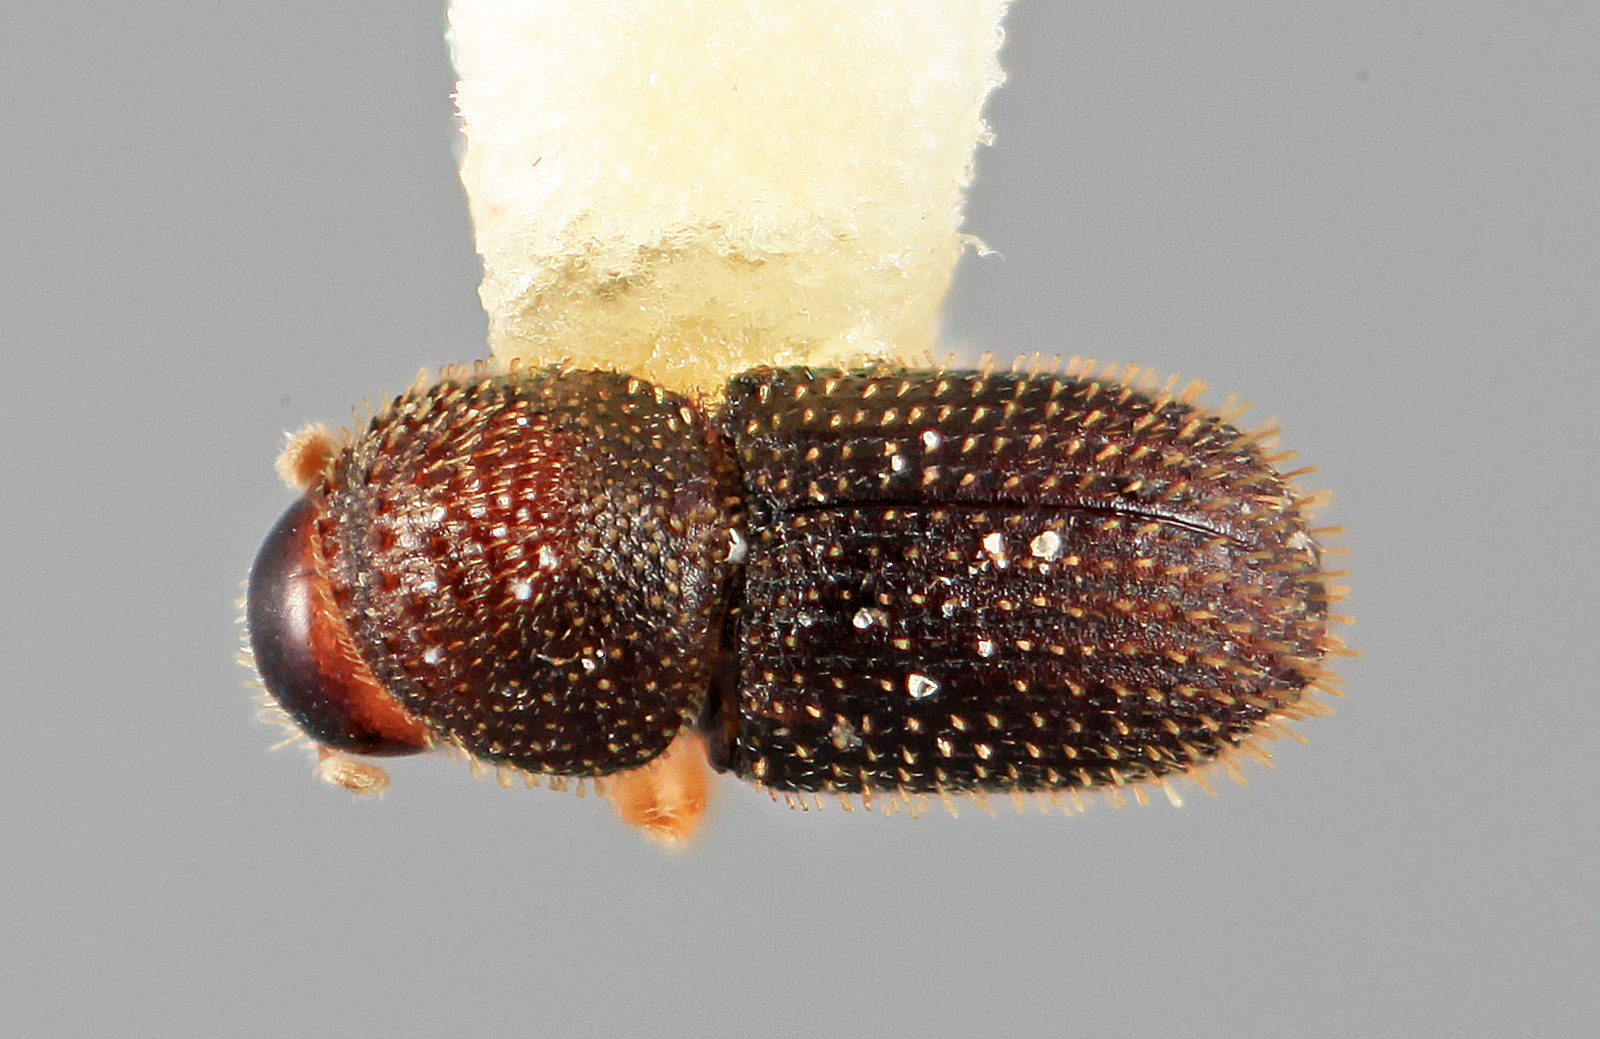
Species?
Hypothenemus rugosipes
